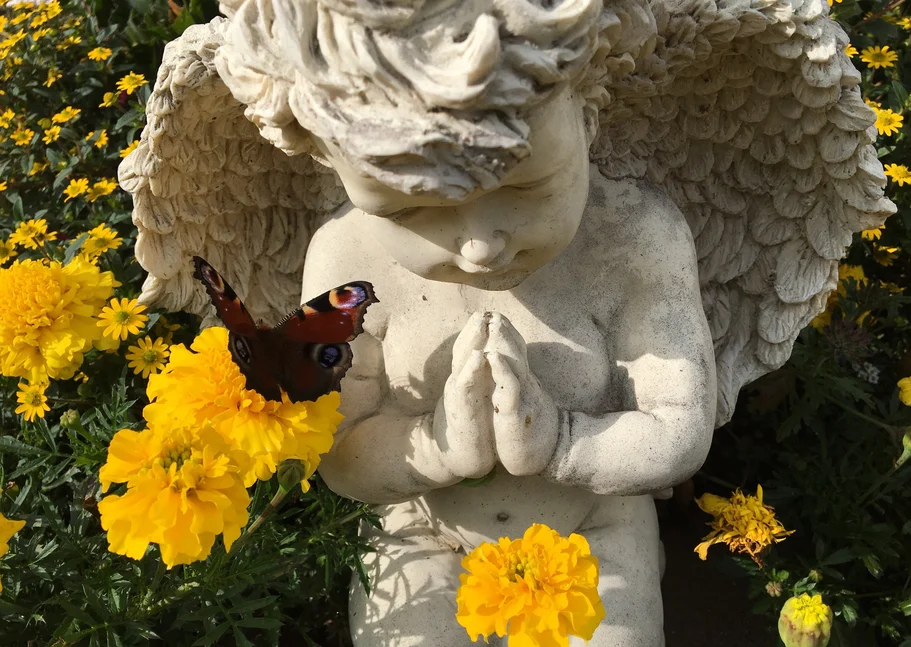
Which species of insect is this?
Aglais io
